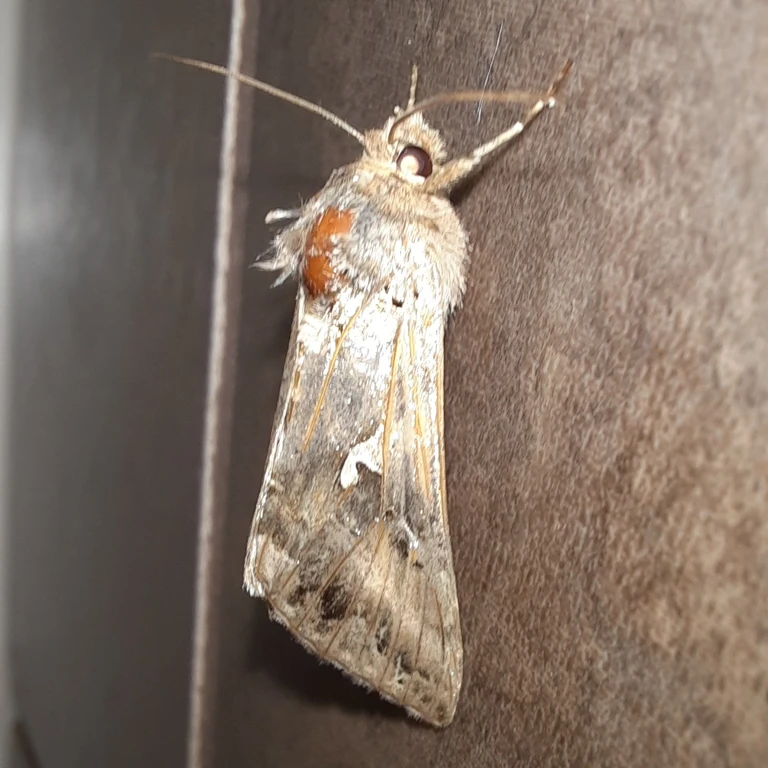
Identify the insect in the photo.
Autographa gamma
